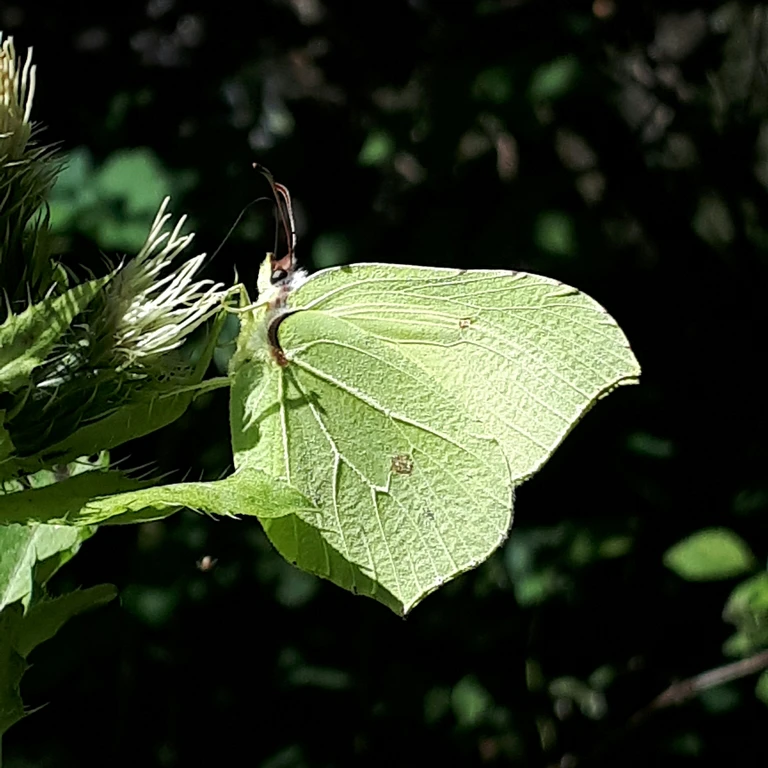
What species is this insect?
Gonepteryx rhamni
